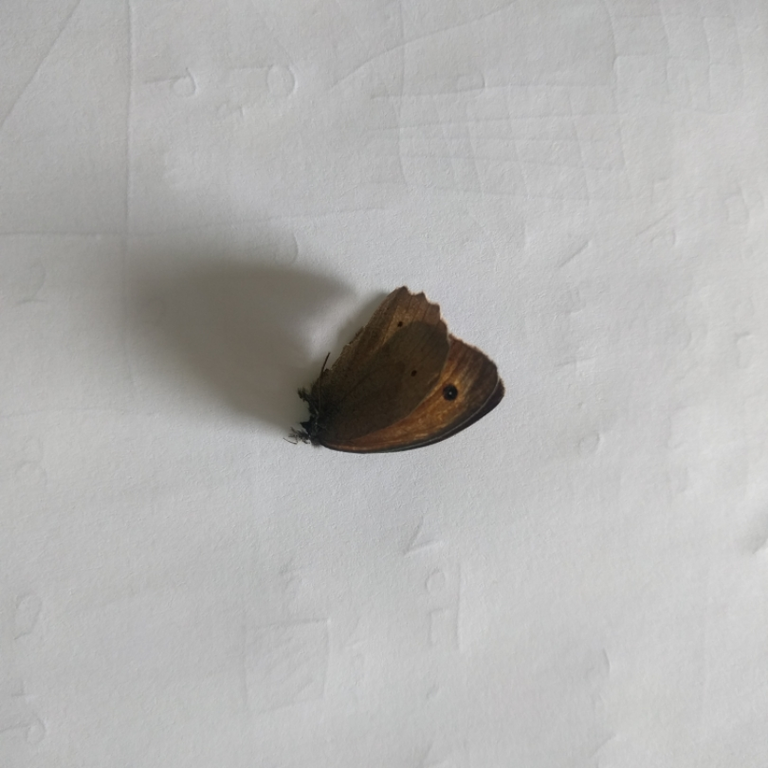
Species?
Maniola jurtina
